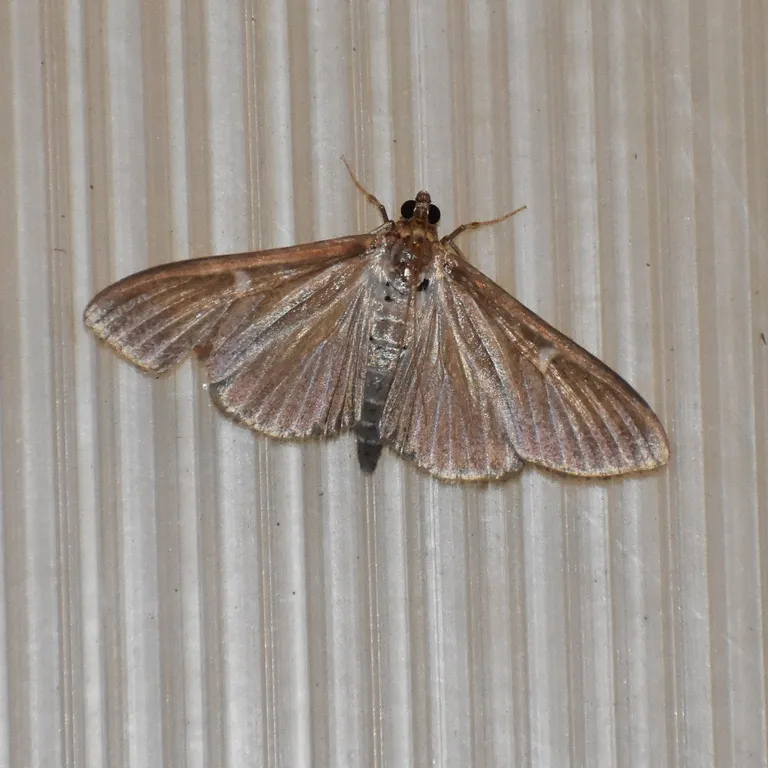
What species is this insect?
Cydalima perspectalis
